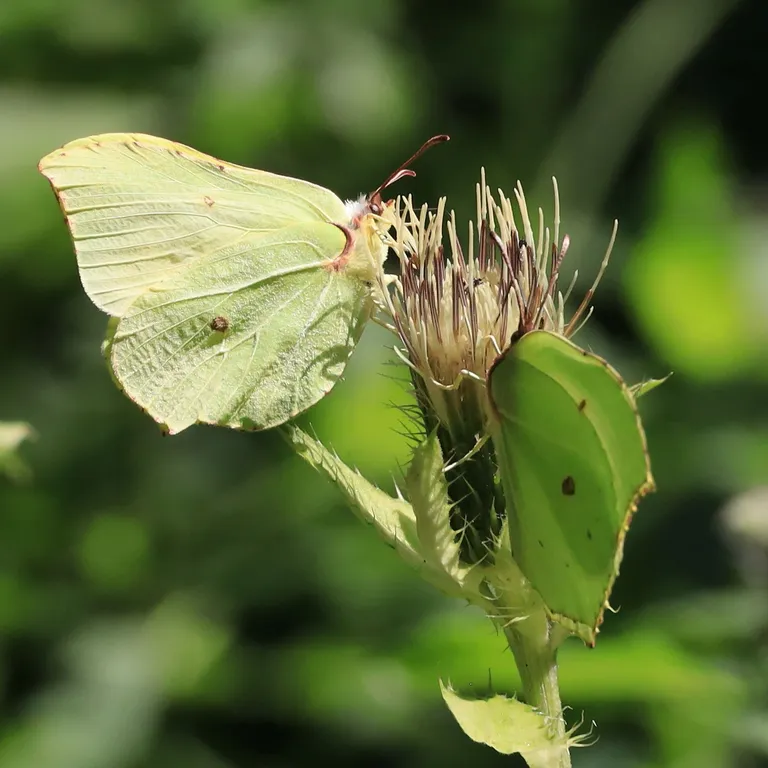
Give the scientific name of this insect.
Gonepteryx rhamni
